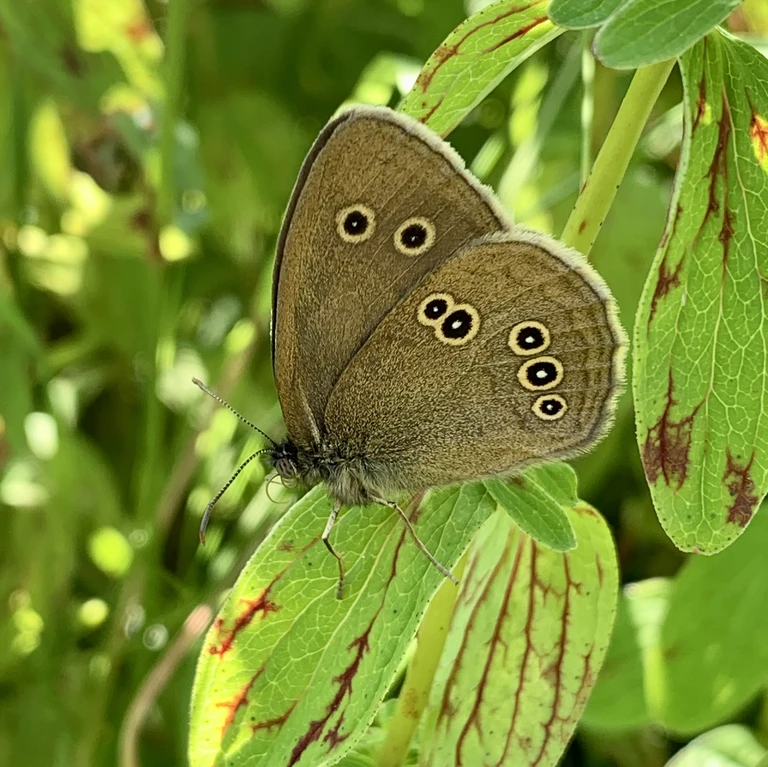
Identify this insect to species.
Aphantopus hyperantus
